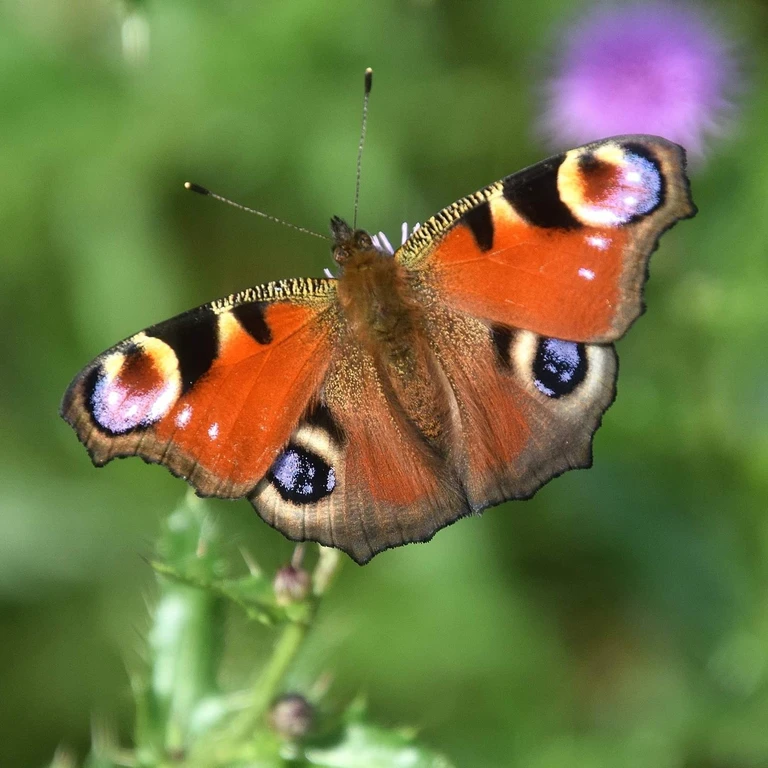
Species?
Aglais io
